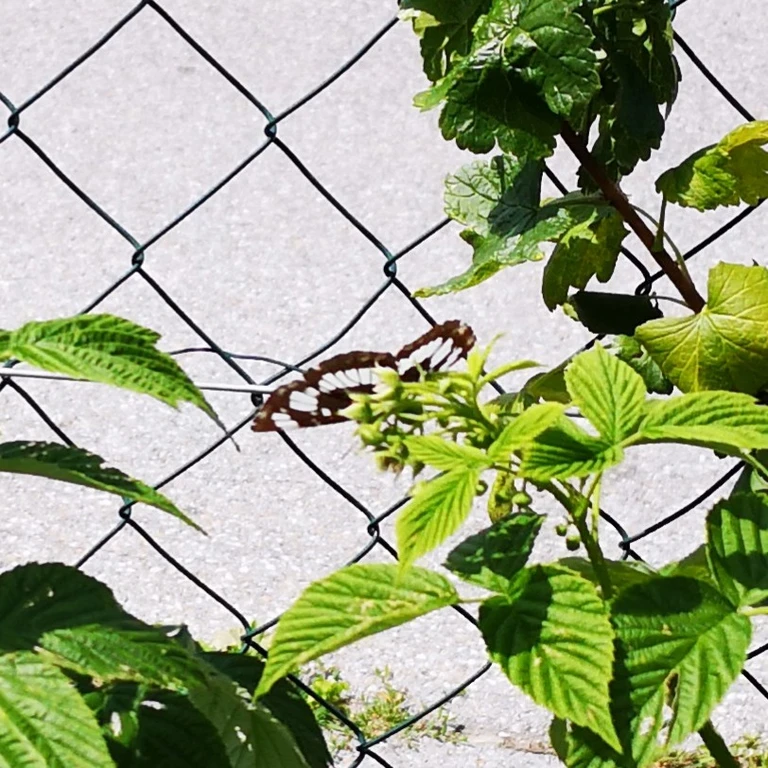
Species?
Neptis rivularis
